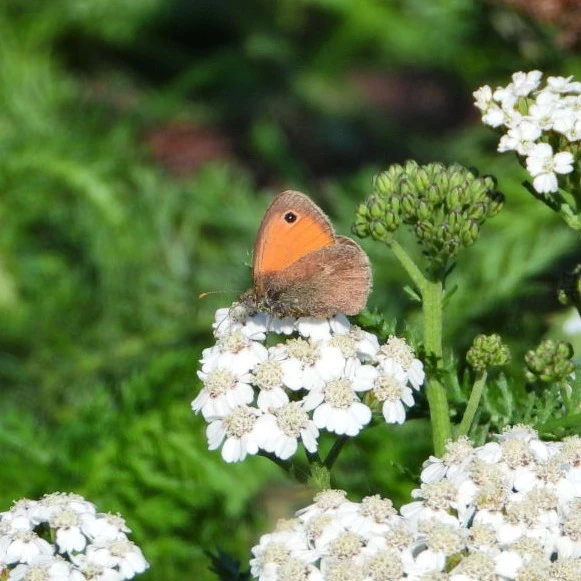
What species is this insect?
Coenonympha pamphilus
